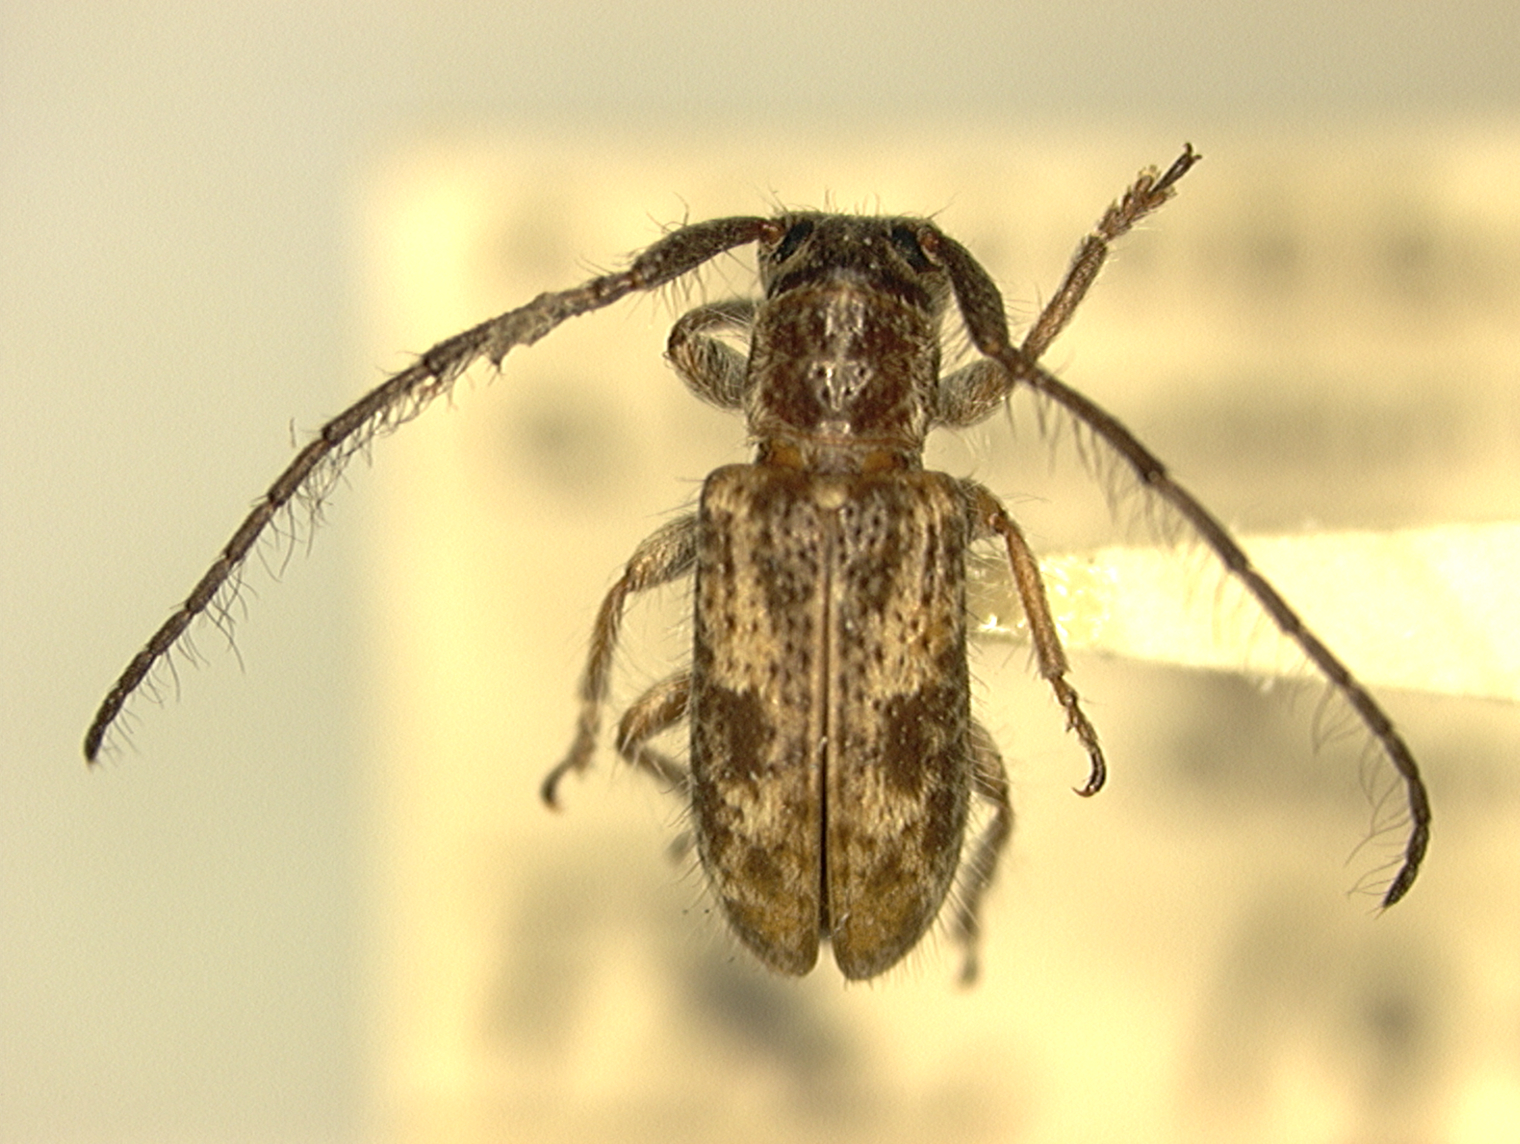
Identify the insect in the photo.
Enispia drescheri
